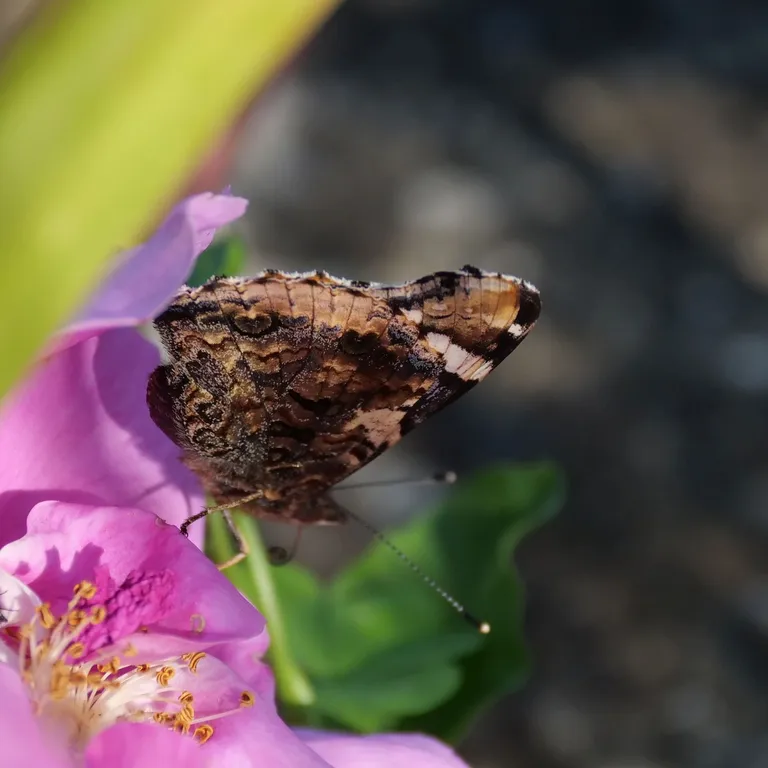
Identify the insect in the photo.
Vanessa atalanta
